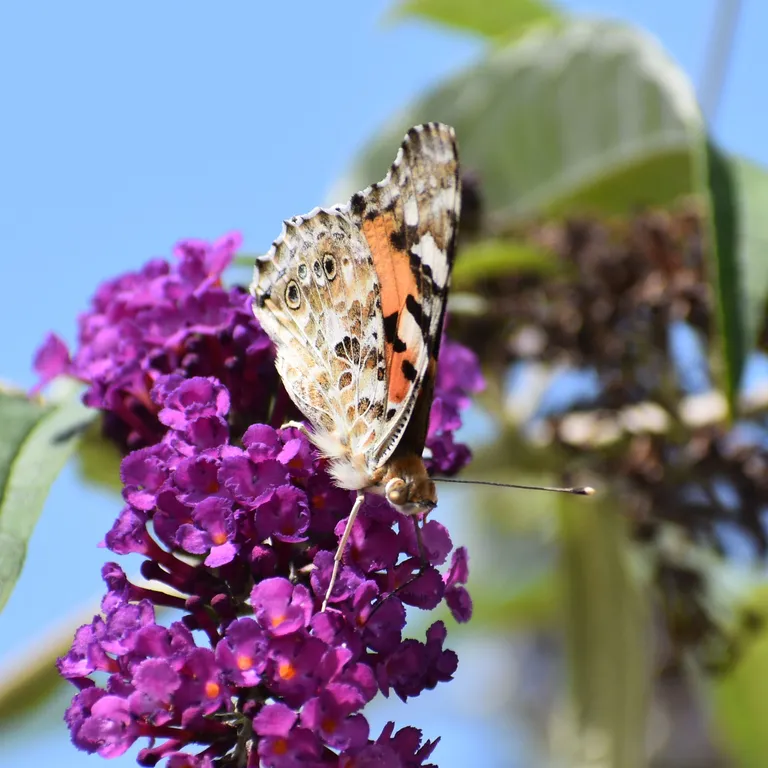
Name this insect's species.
Vanessa cardui
